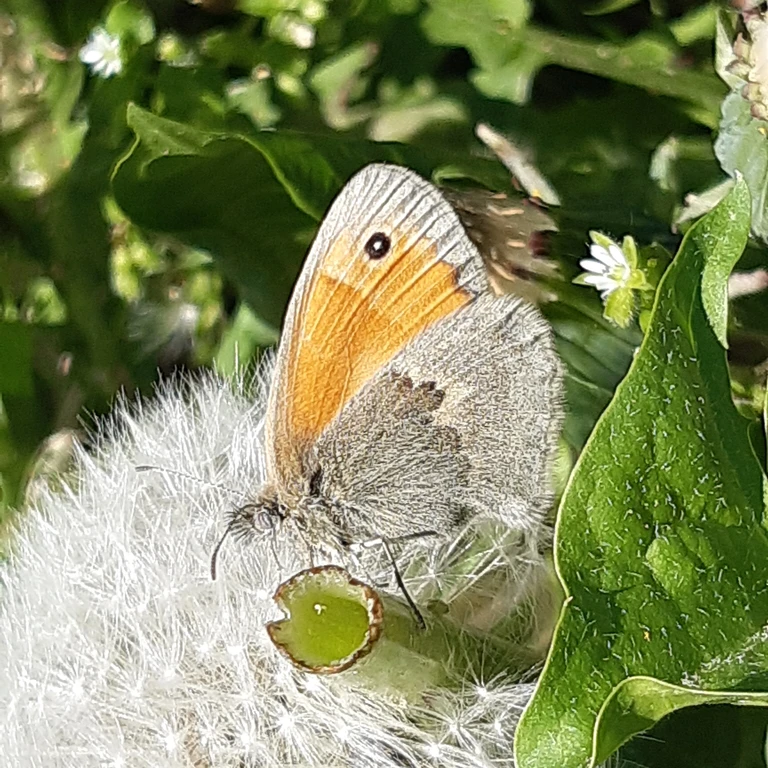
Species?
Coenonympha pamphilus
